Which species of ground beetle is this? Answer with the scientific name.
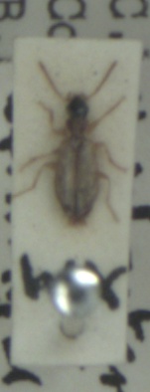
Philorhizus melanocephalus
